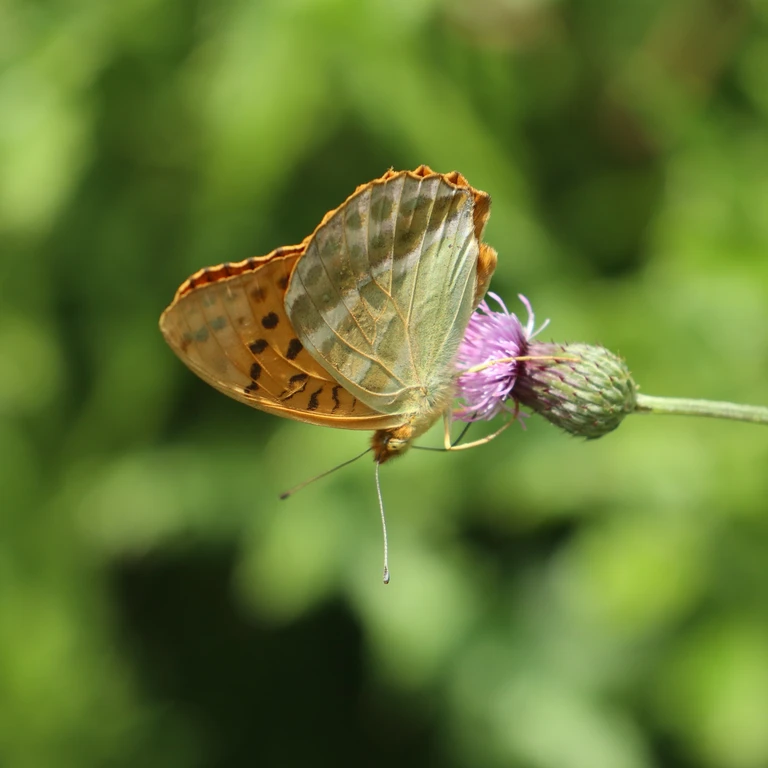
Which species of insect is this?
Argynnis paphia
